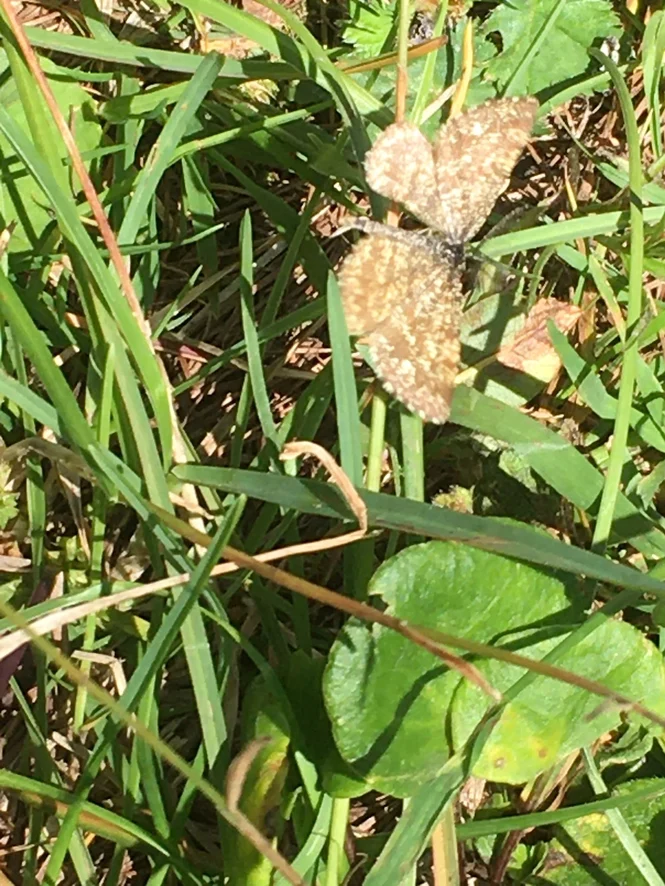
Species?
Ematurga atomaria
